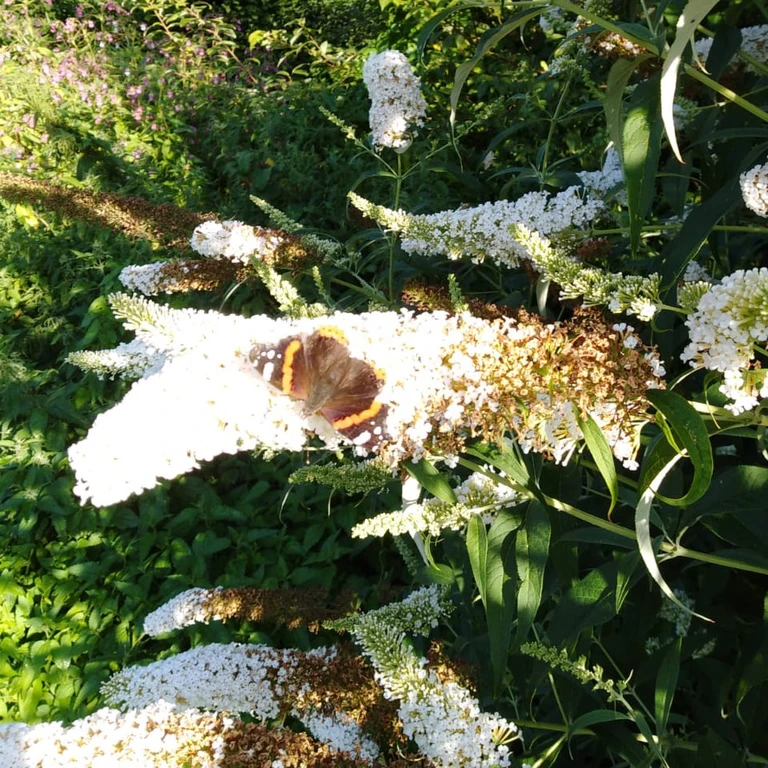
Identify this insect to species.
Vanessa atalanta
